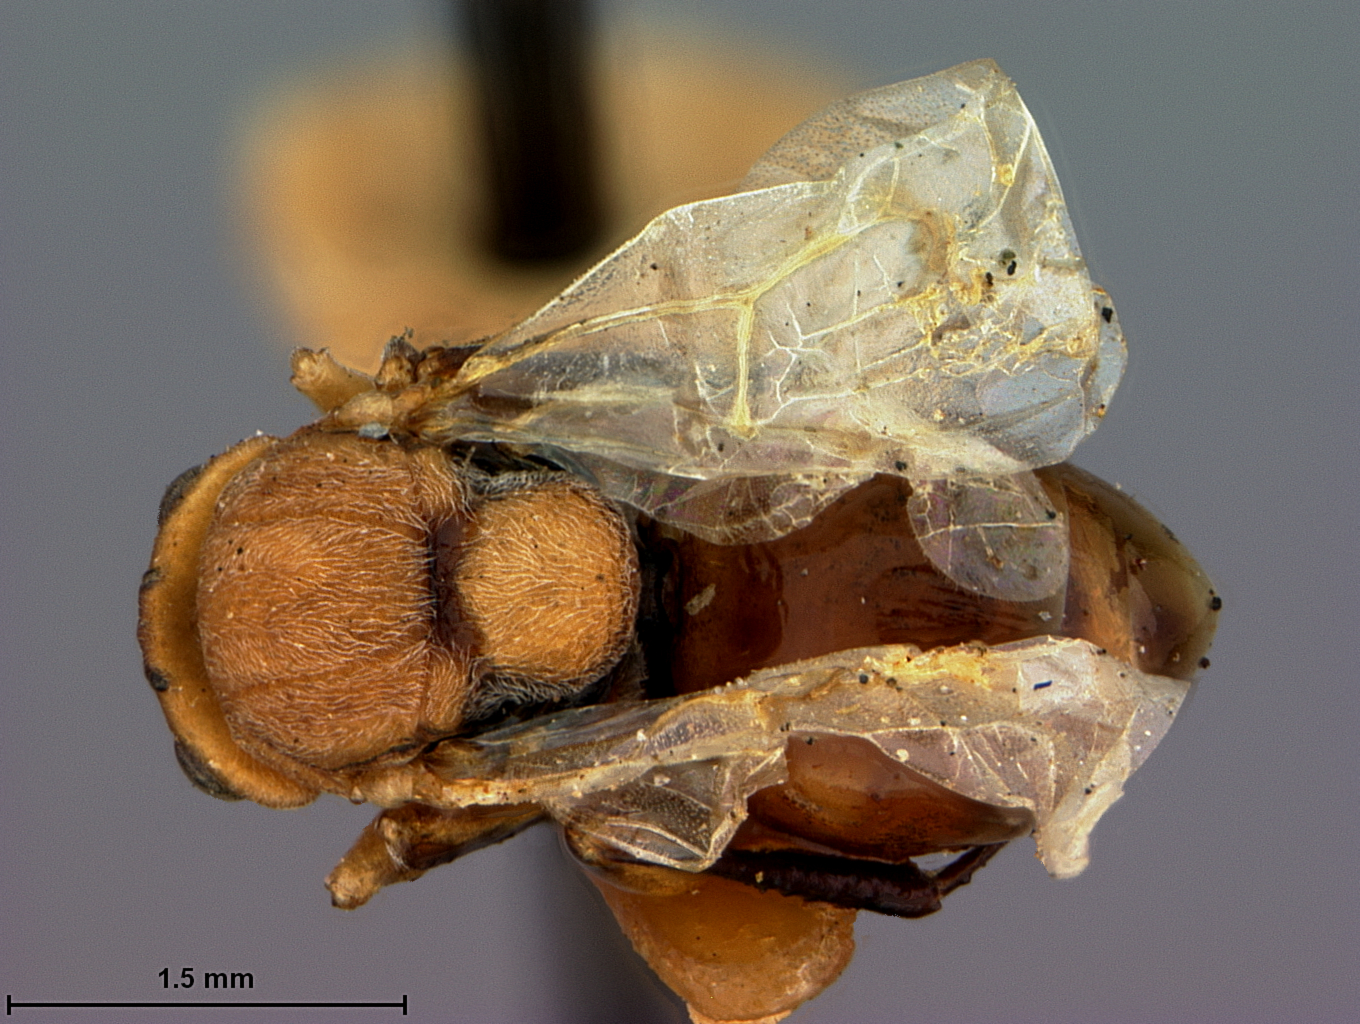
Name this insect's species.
Callirhytis banalapsis
